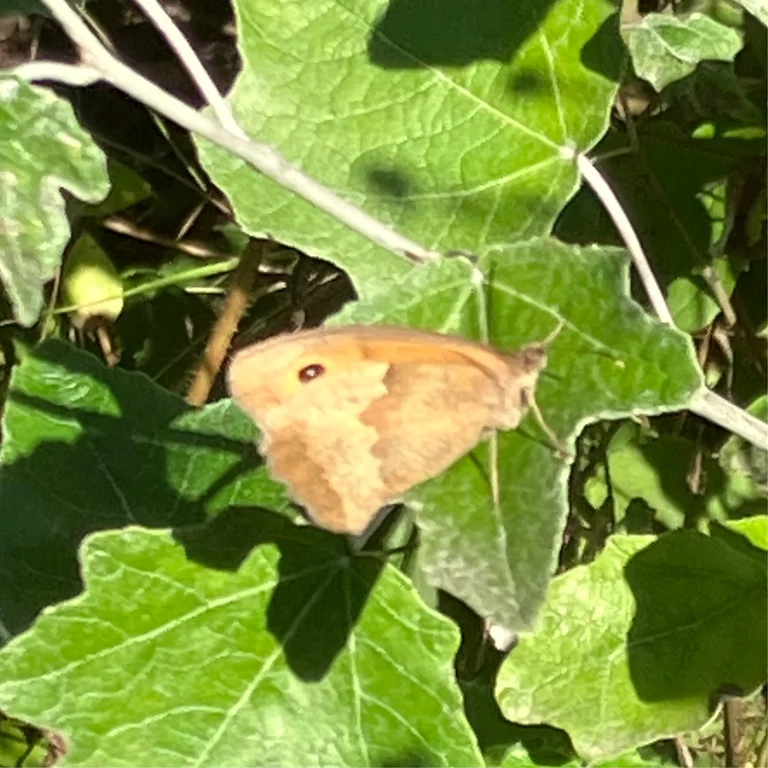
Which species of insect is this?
Maniola jurtina
